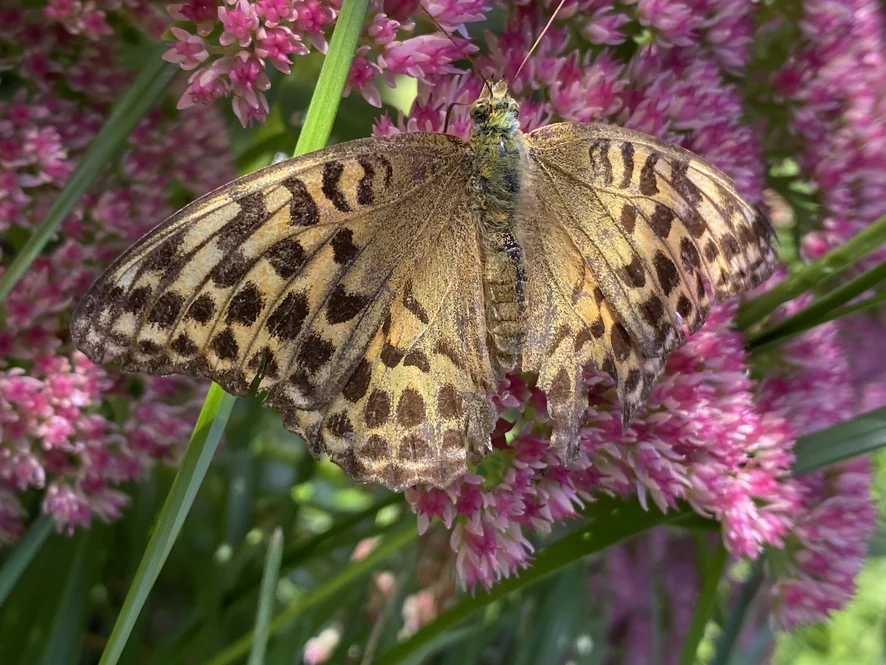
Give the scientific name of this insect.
Argynnis paphia
